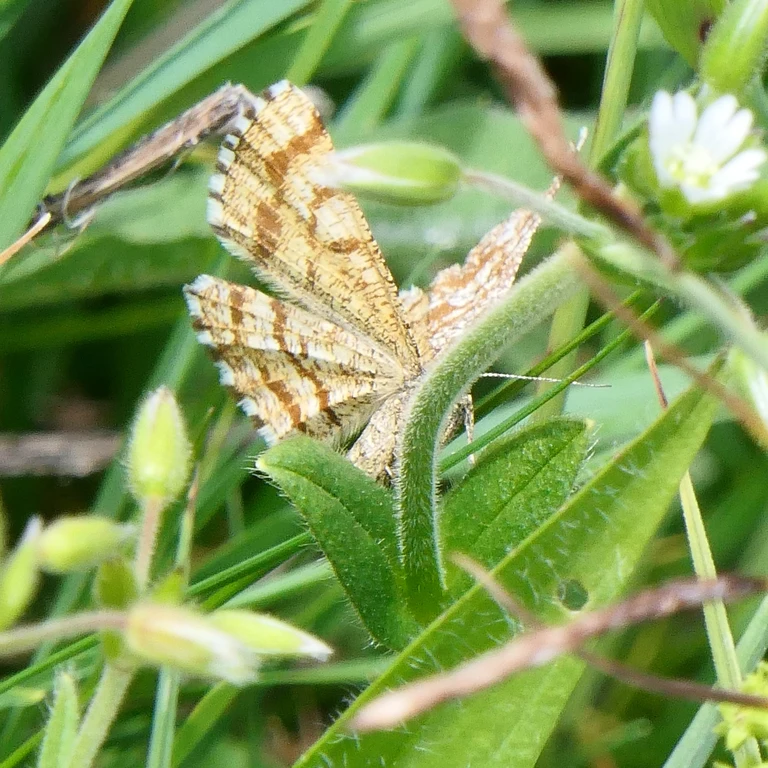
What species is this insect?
Ematurga atomaria
